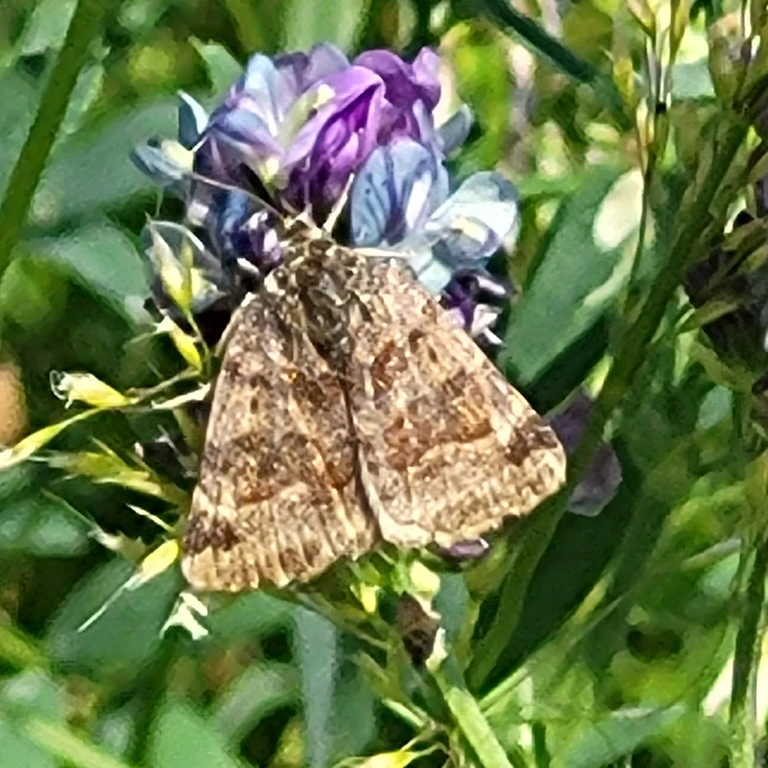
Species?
Euclidia glyphica
